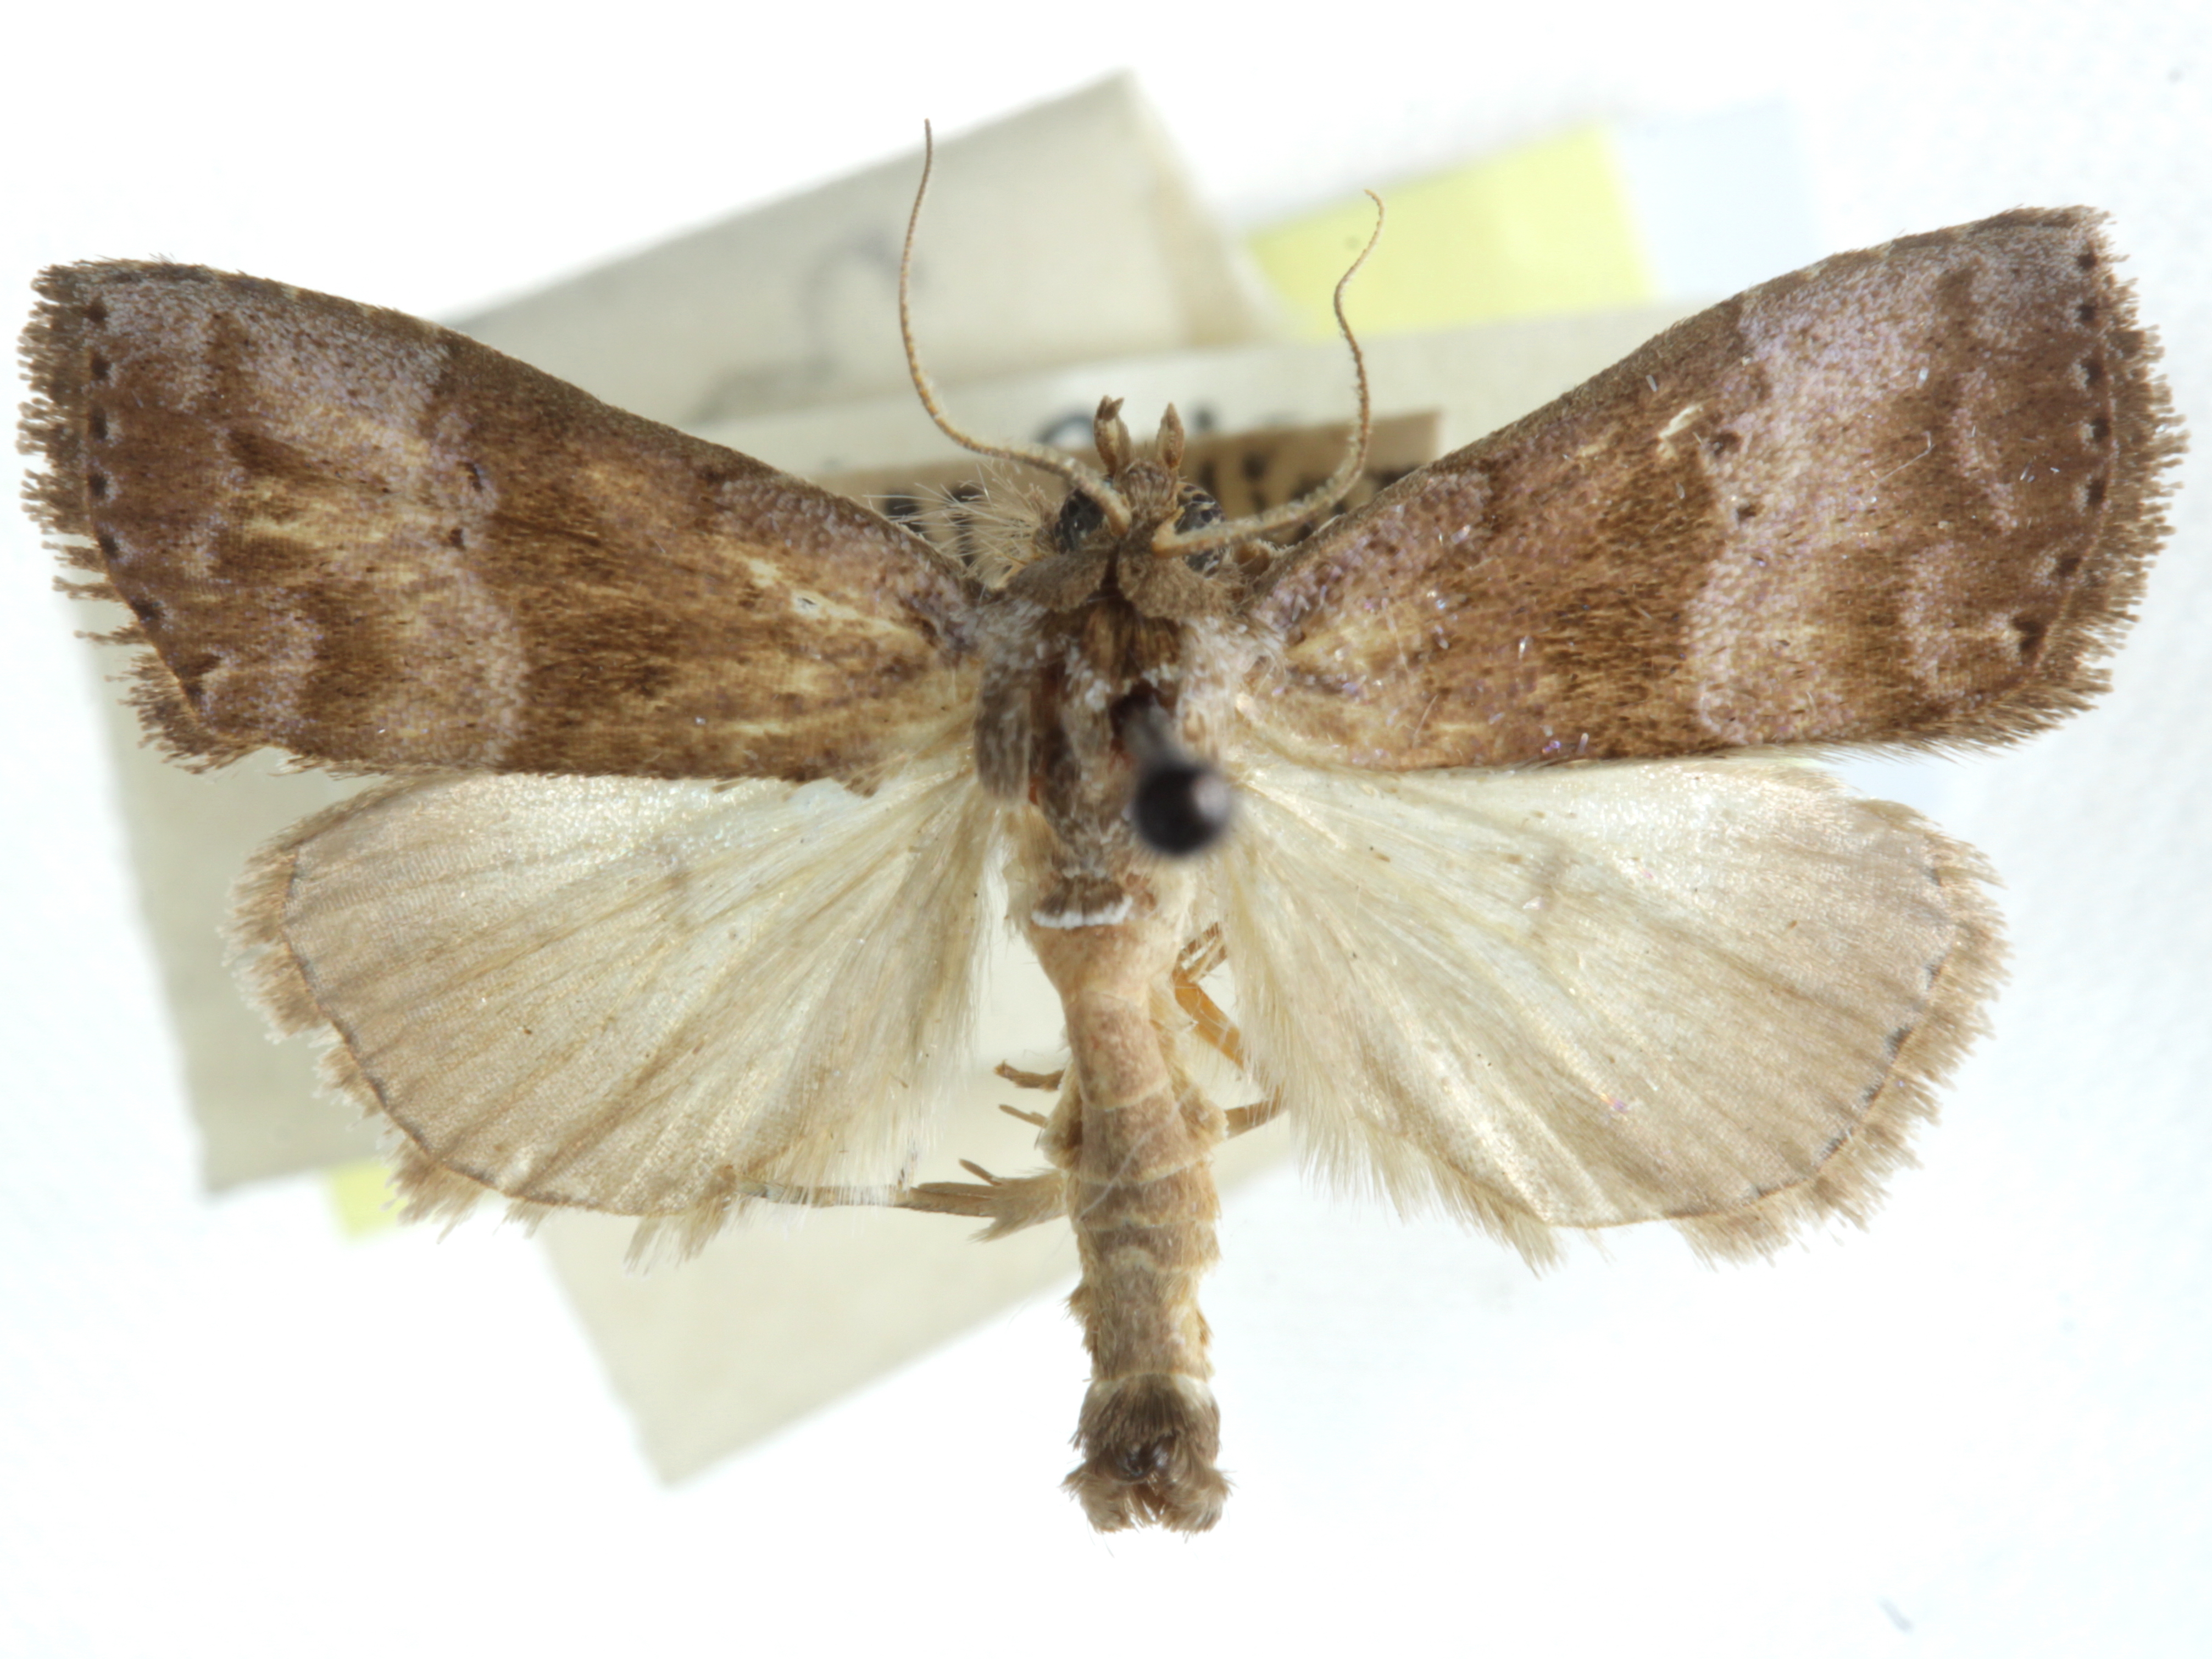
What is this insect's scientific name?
Tathodelta aroensis
